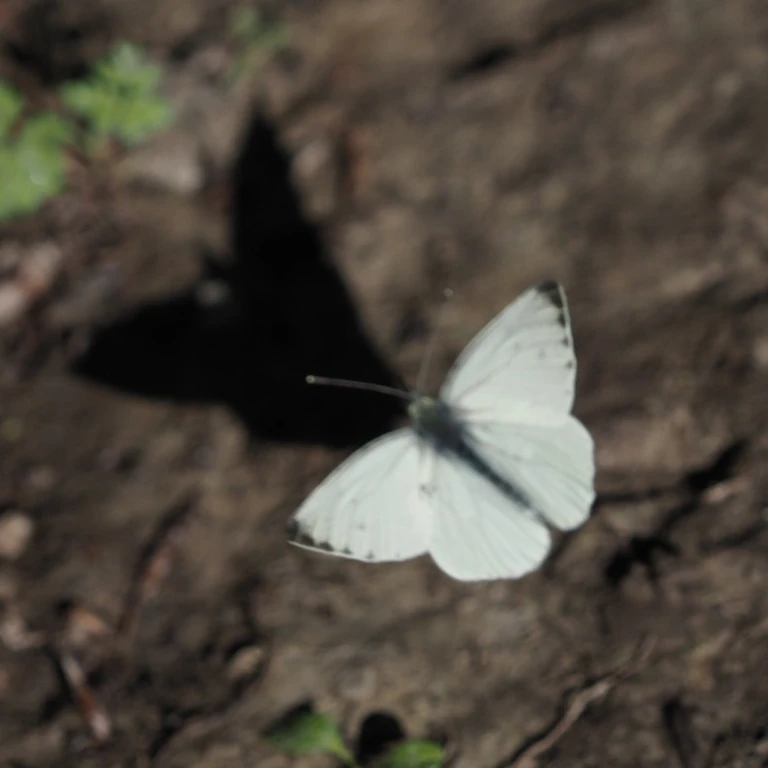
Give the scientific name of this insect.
Pieris napi
